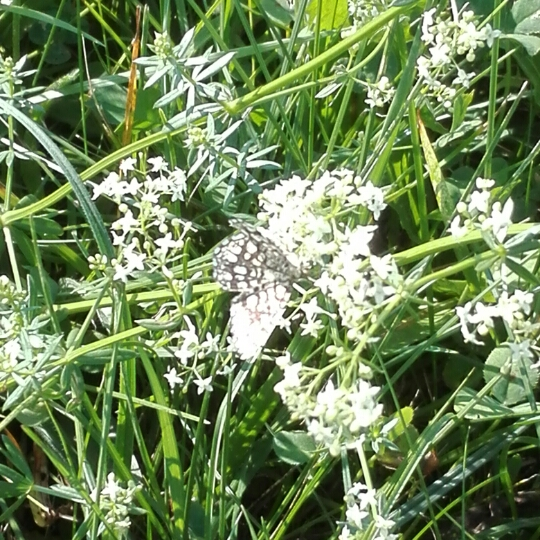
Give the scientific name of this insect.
Chiasmia clathrata
